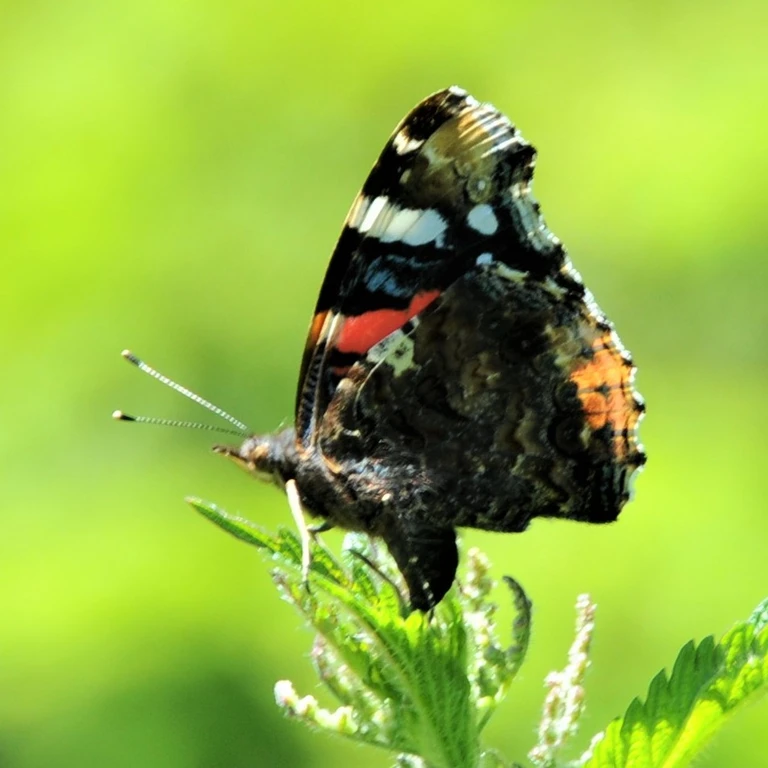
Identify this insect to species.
Vanessa atalanta
